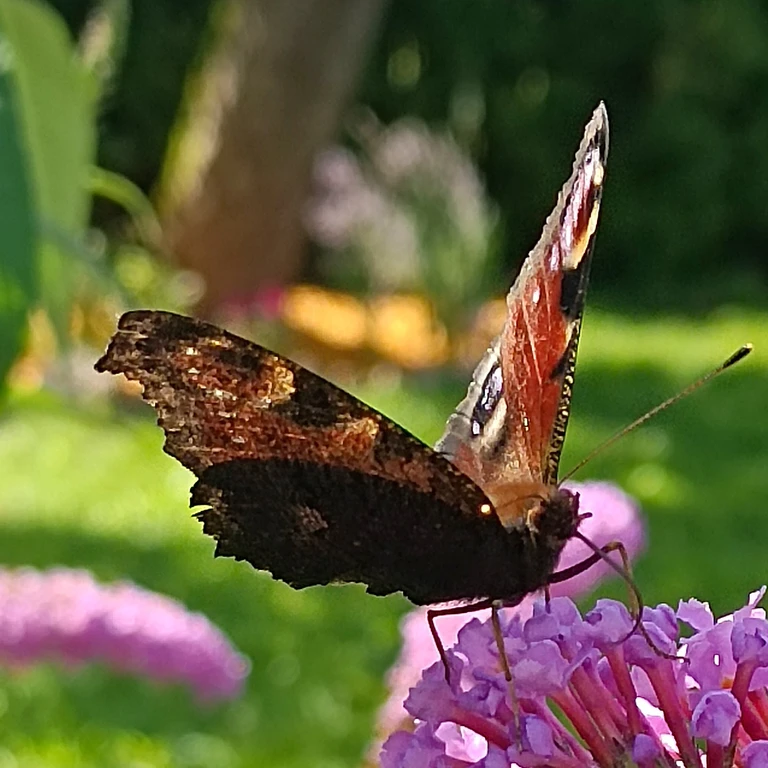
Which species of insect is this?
Aglais io
